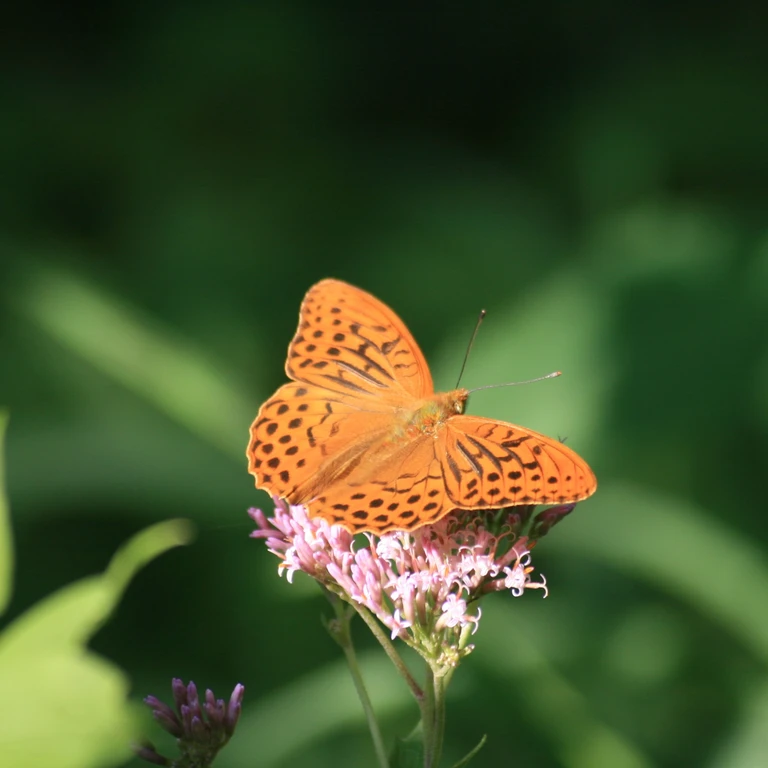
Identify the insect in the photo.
Argynnis paphia
